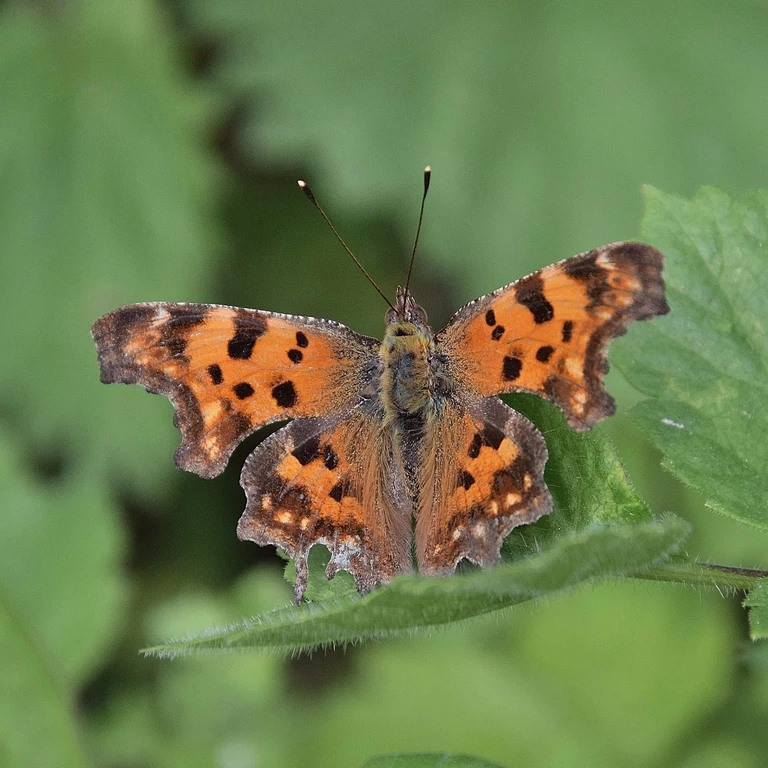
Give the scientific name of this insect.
Polygonia c-album
